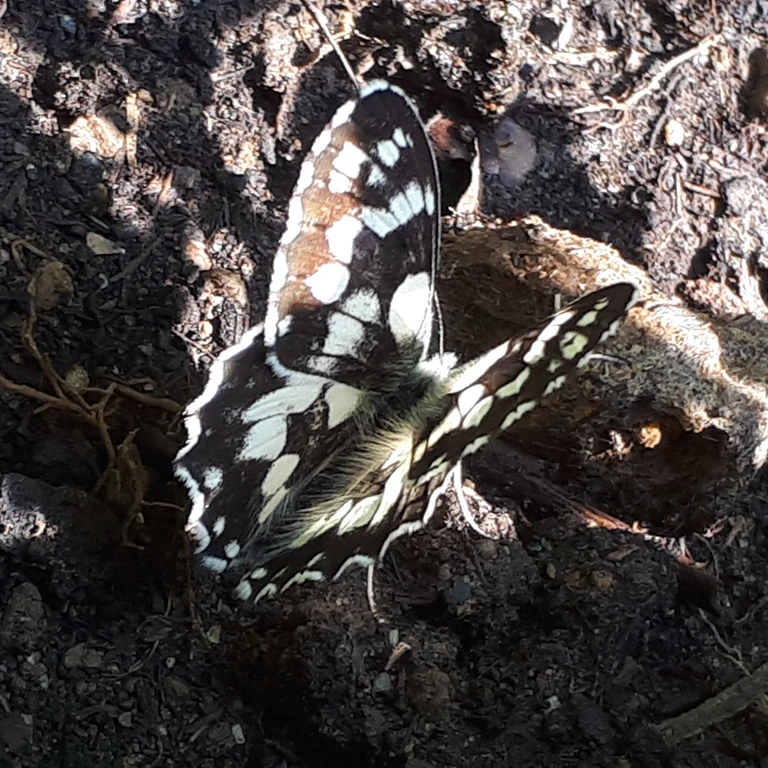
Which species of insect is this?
Melanargia galathea
